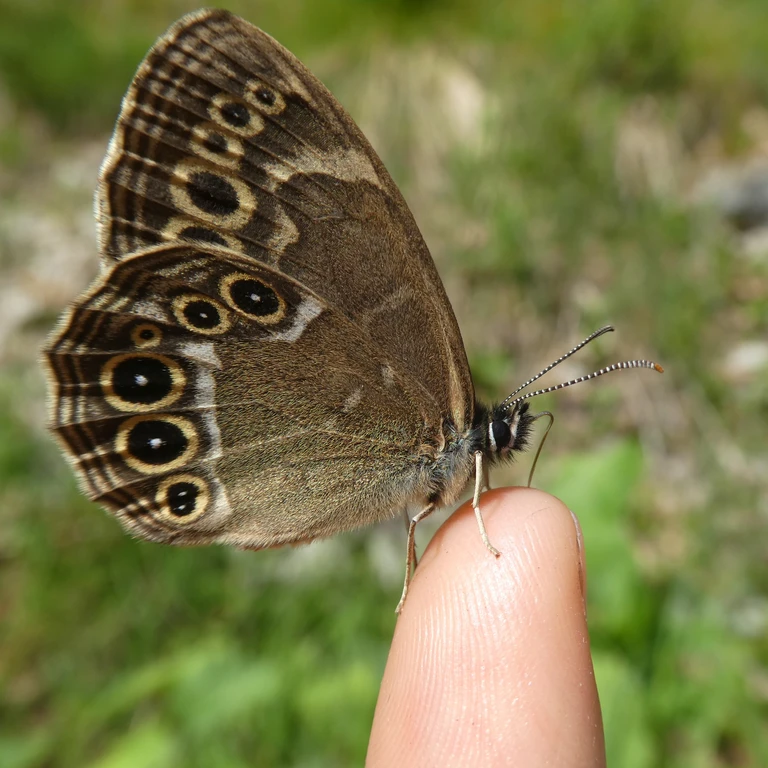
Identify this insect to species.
Lopinga achine (also Pararge achine)
